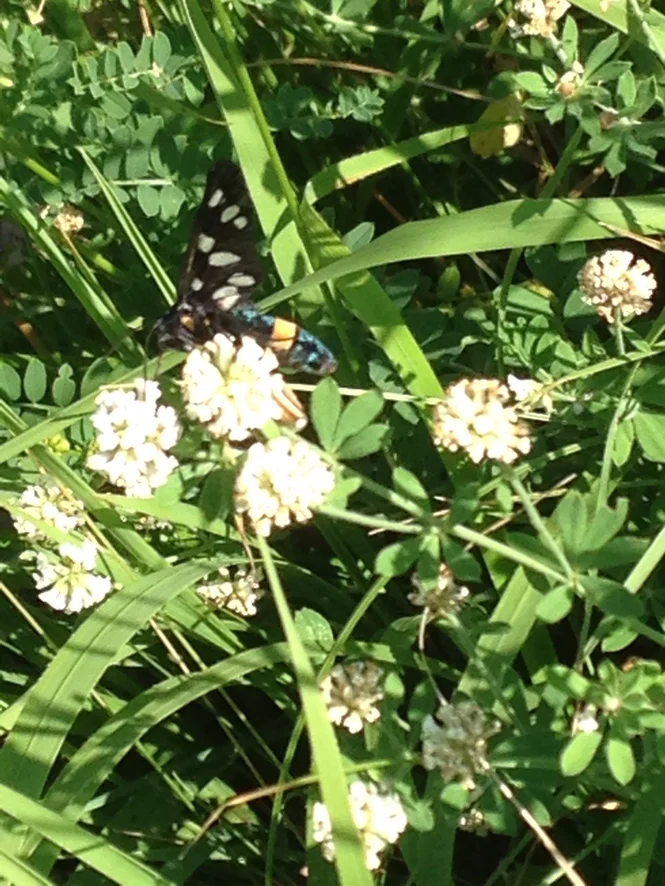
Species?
Amata phegea
